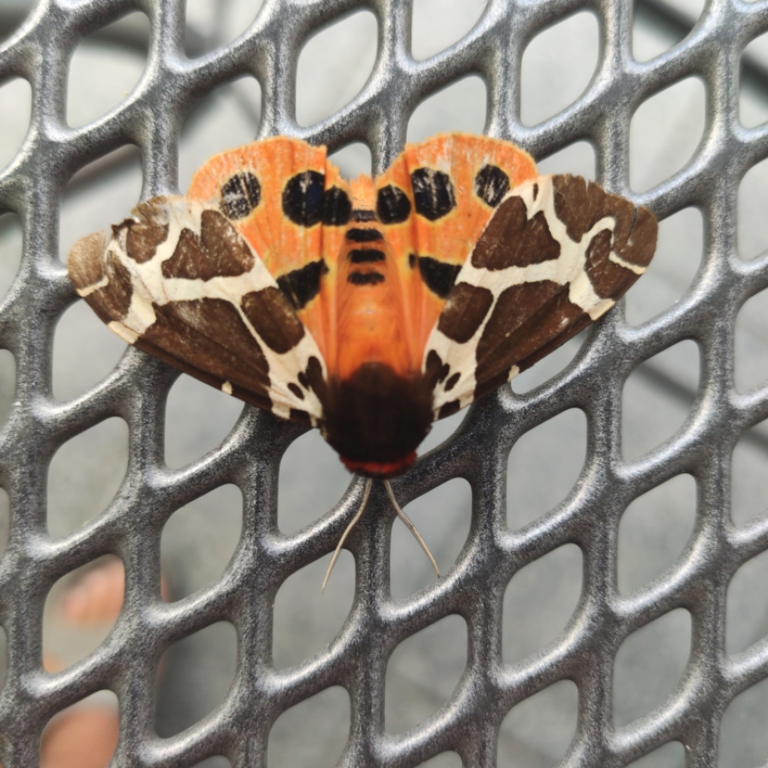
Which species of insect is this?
Arctia caja
